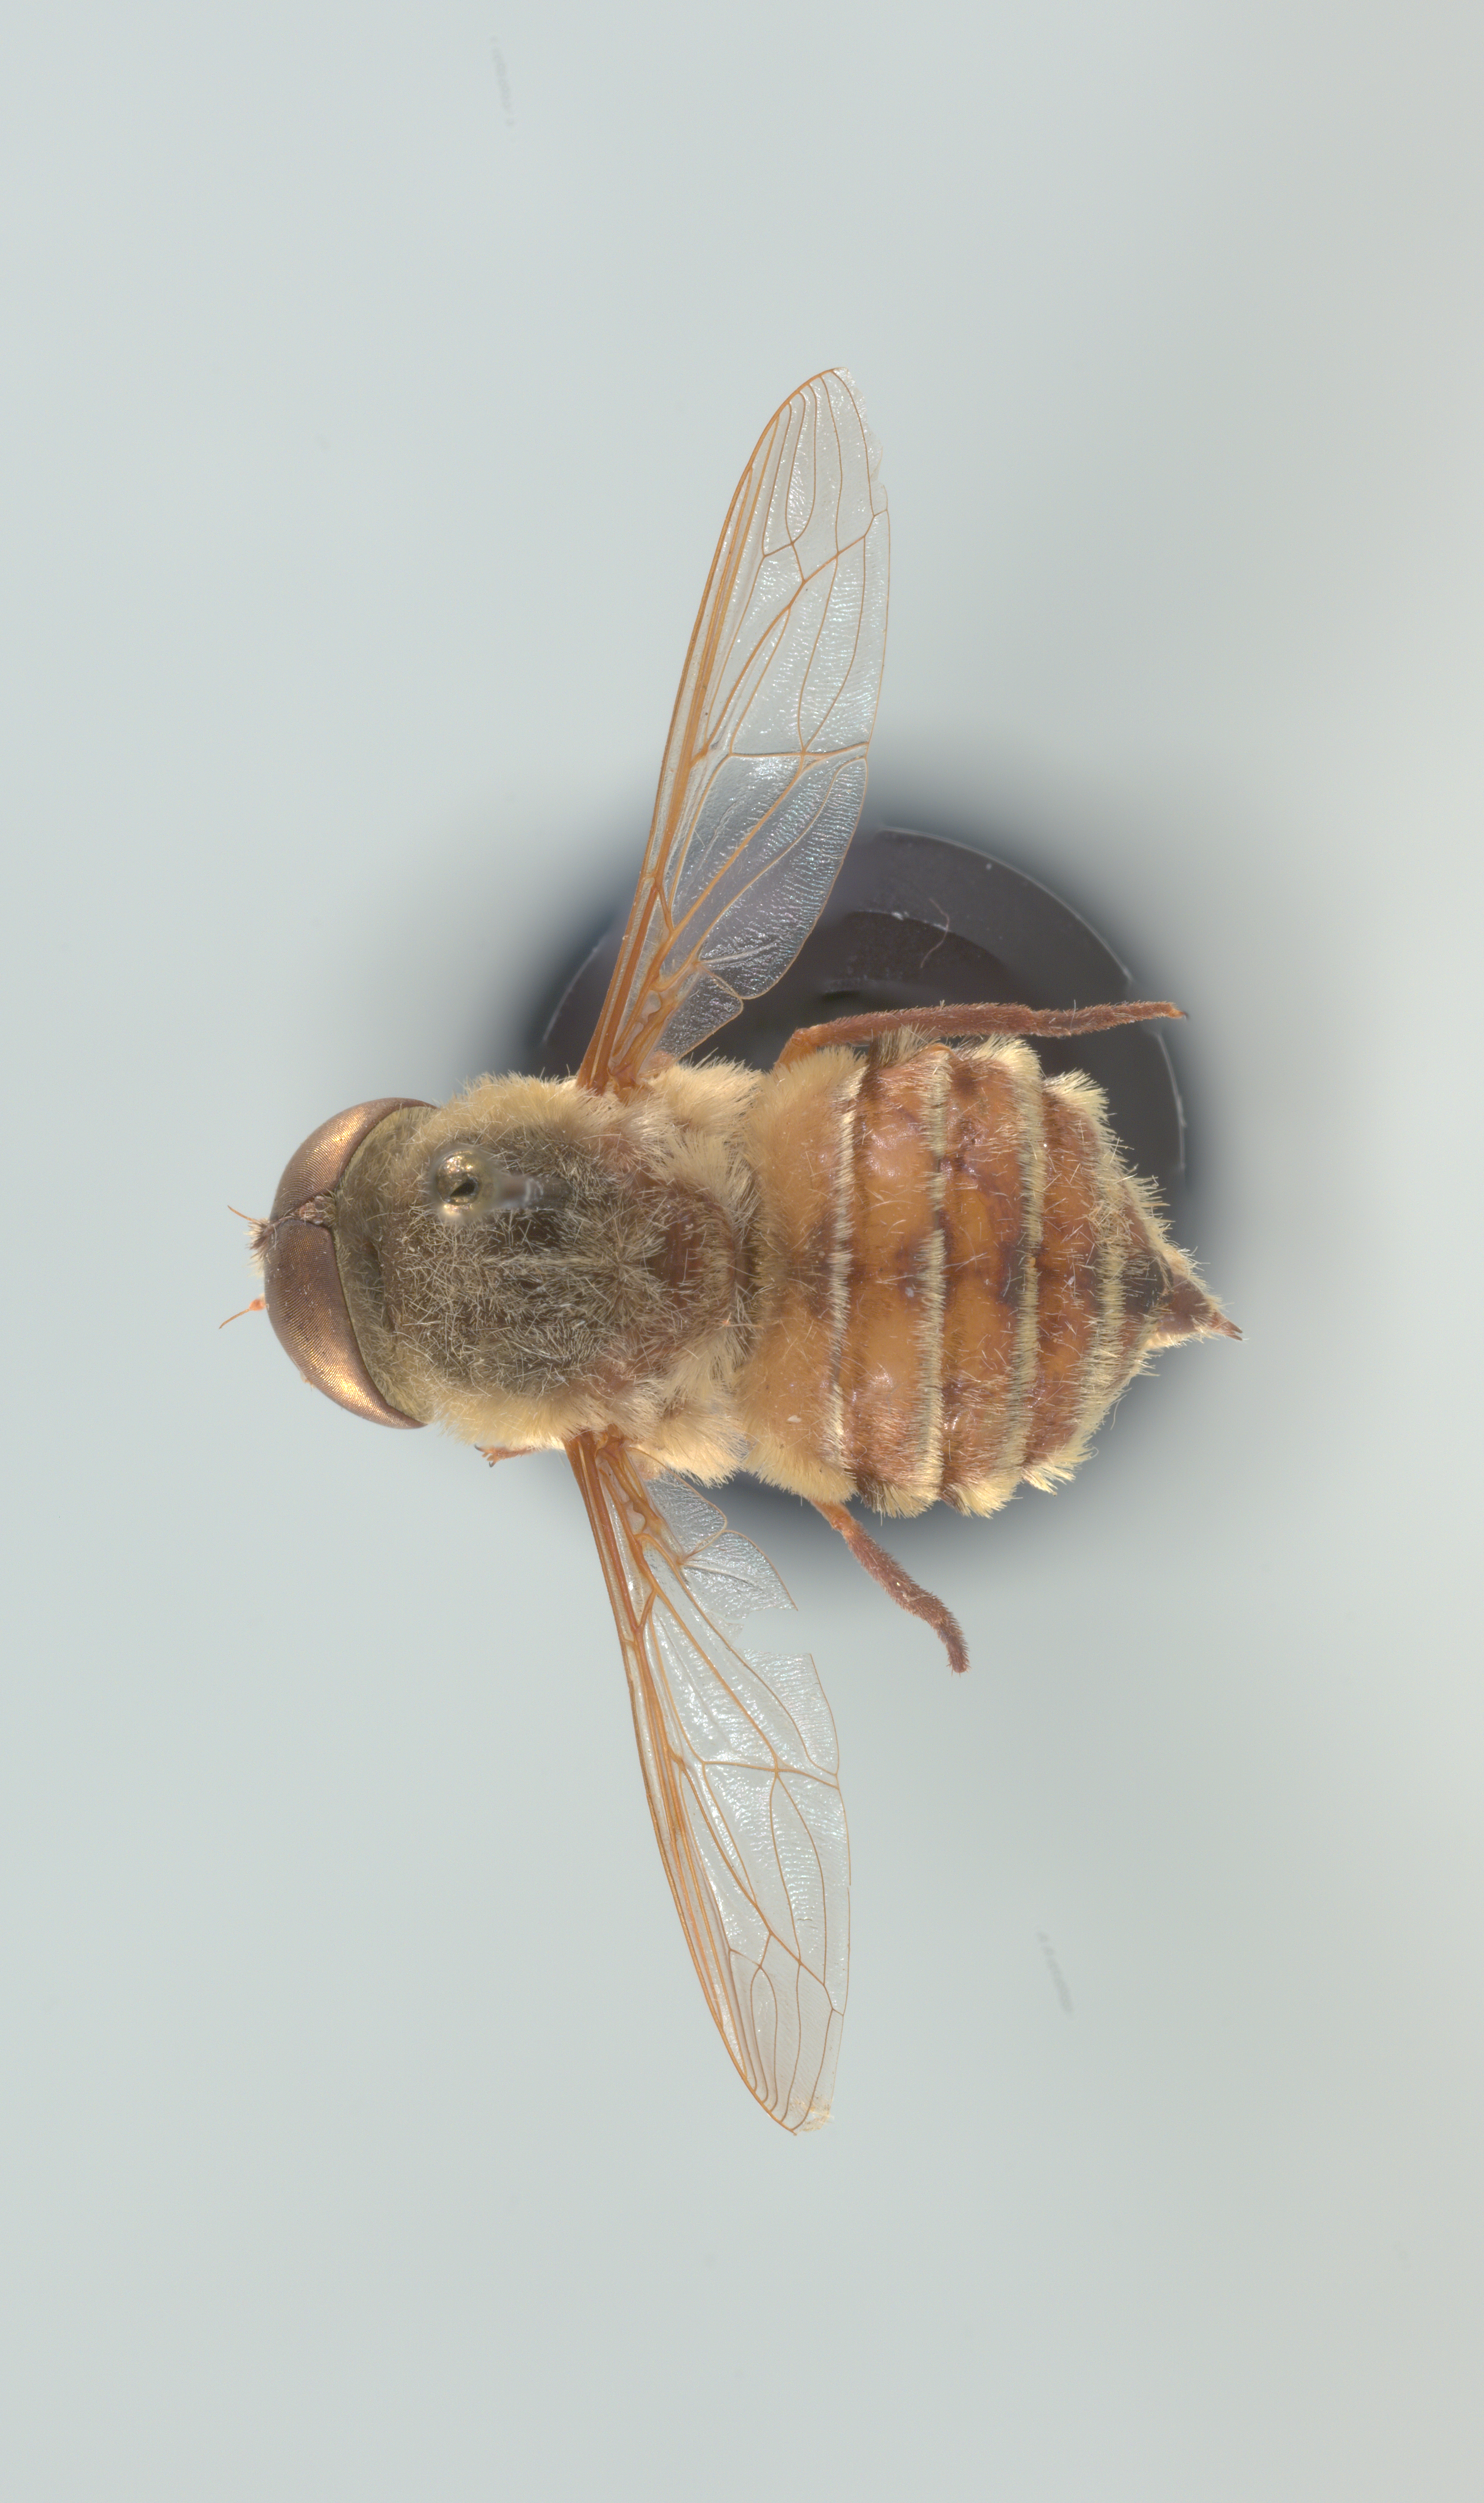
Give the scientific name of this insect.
Neorhynchocephalus volaticus
